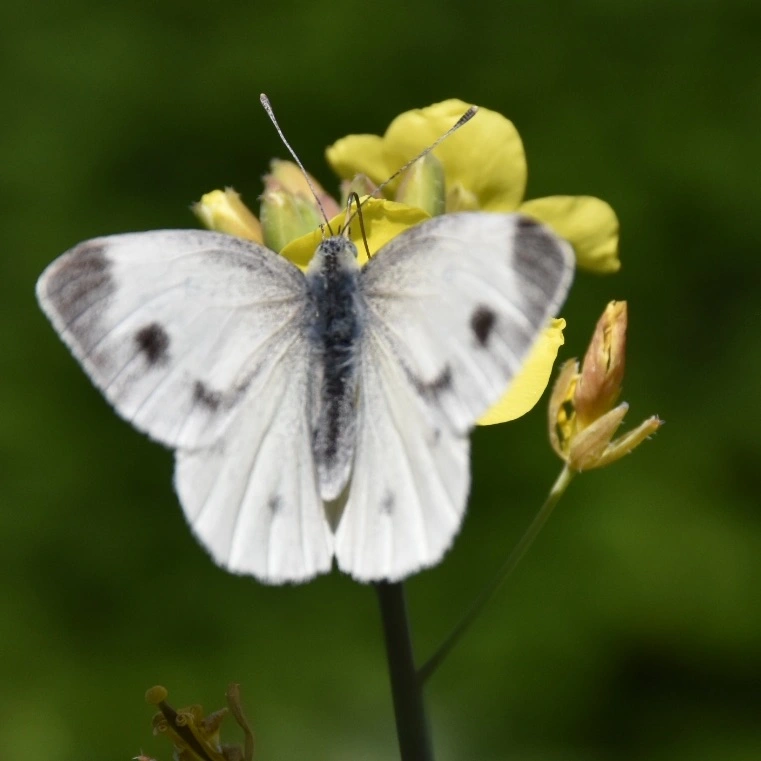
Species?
Pieris mannii
